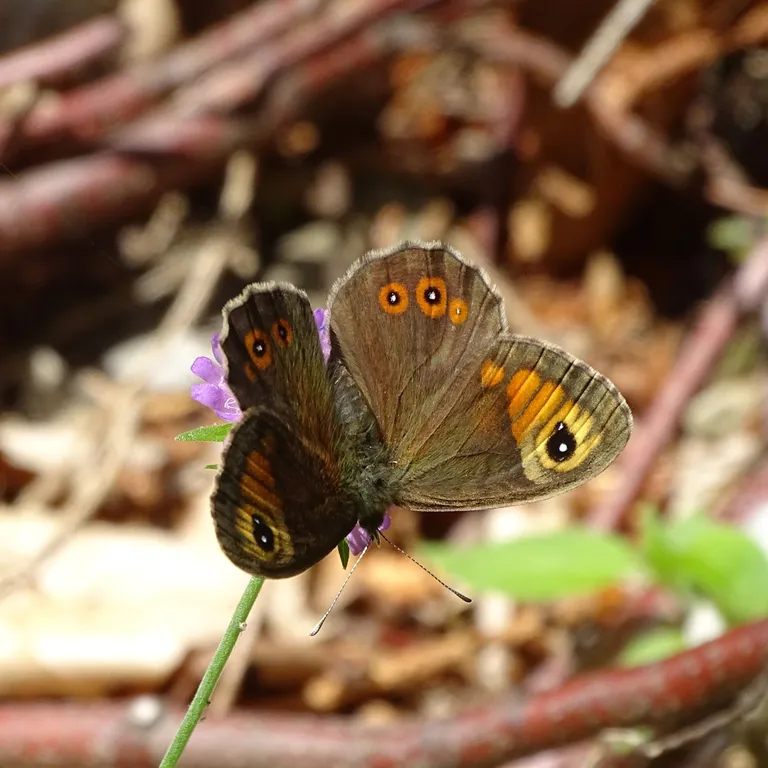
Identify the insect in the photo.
Lasiommata maera (also Pararge maera)
